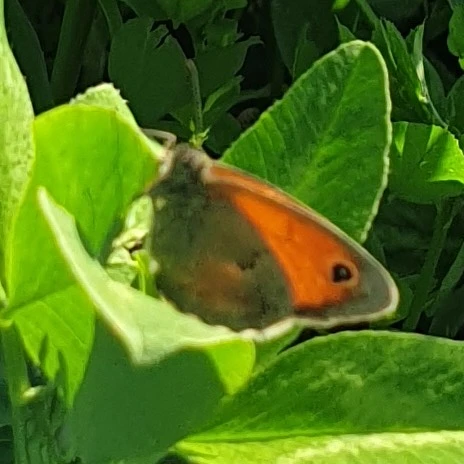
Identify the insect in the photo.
Coenonympha pamphilus
